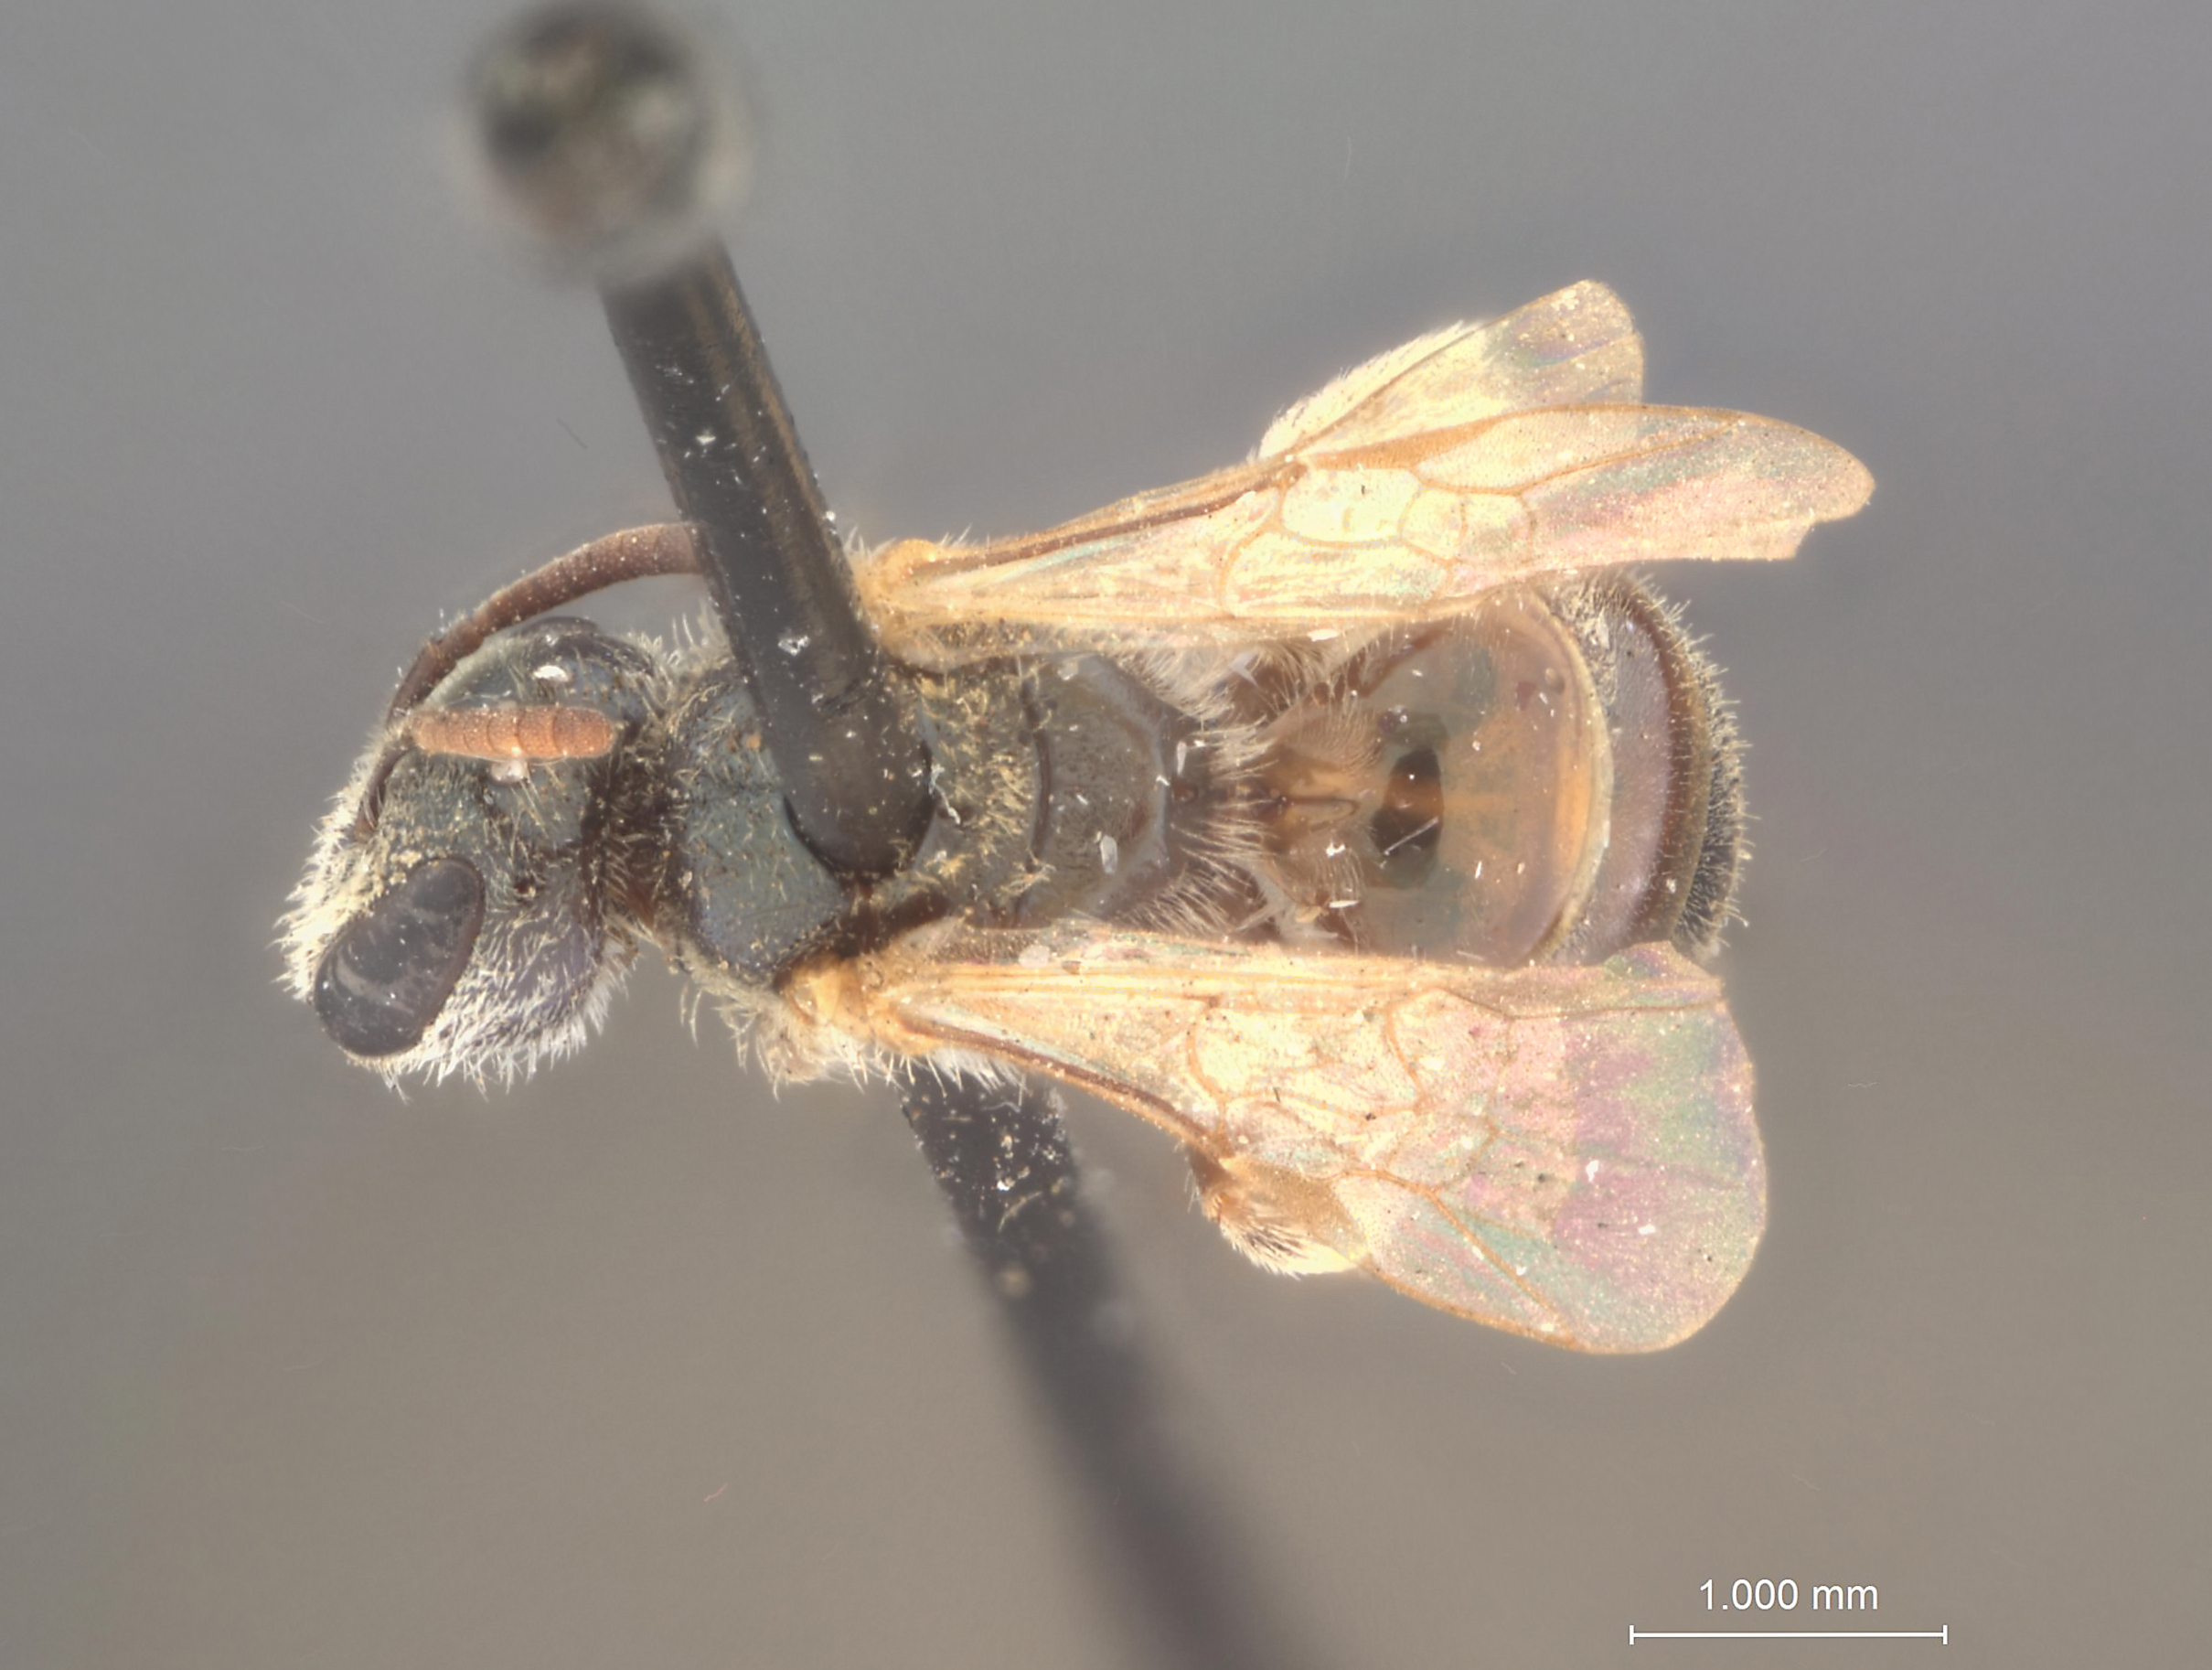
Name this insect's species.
Halictus academicus
